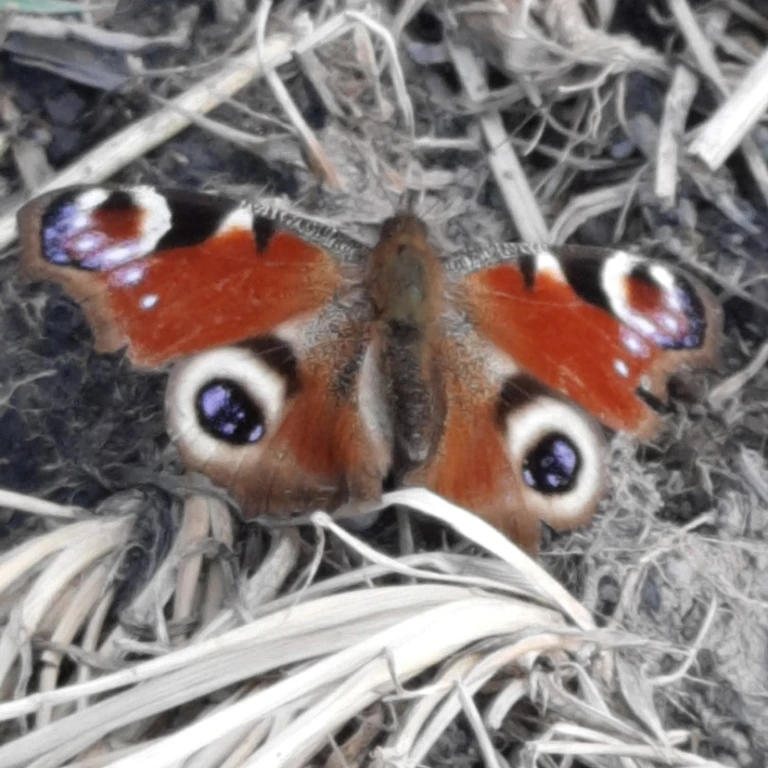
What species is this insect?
Aglais io
